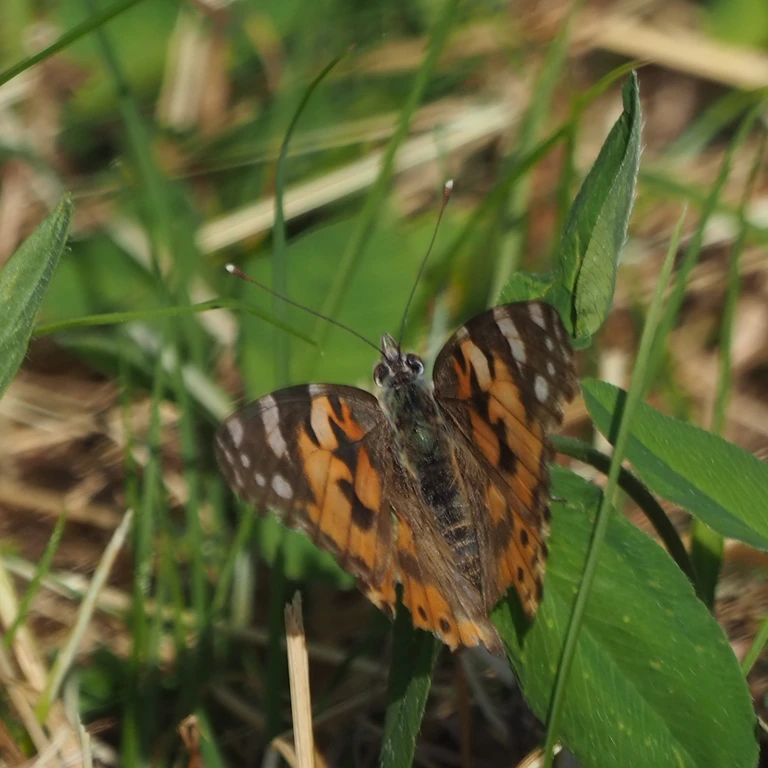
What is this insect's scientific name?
Vanessa cardui
